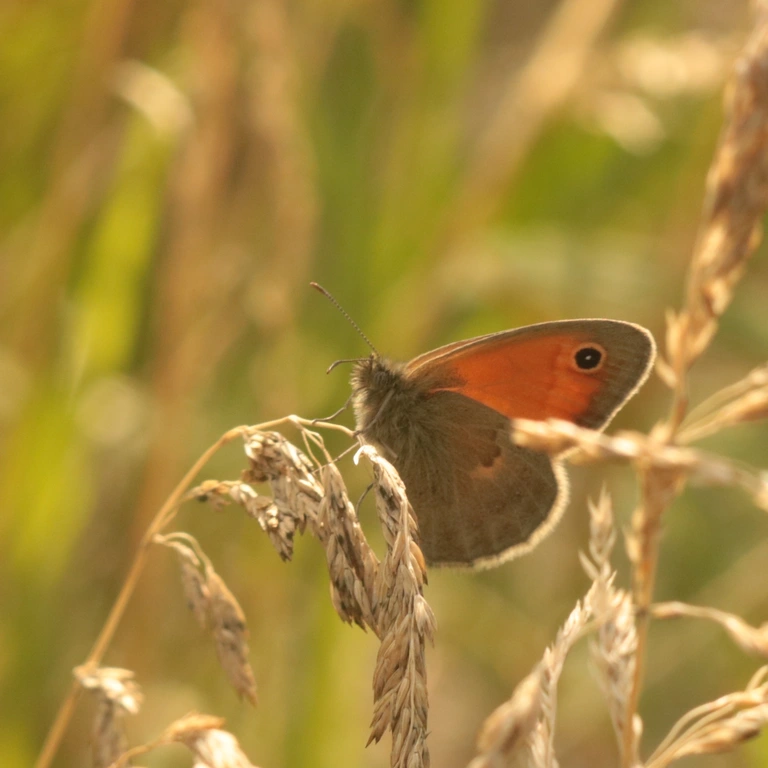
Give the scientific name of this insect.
Coenonympha pamphilus
